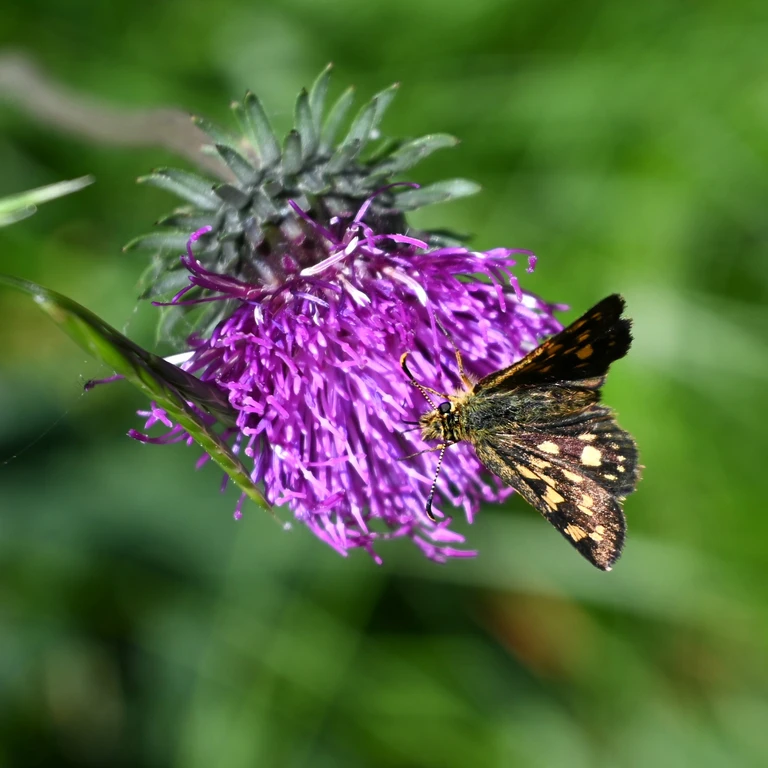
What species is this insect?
Carterocephalus palaemon
